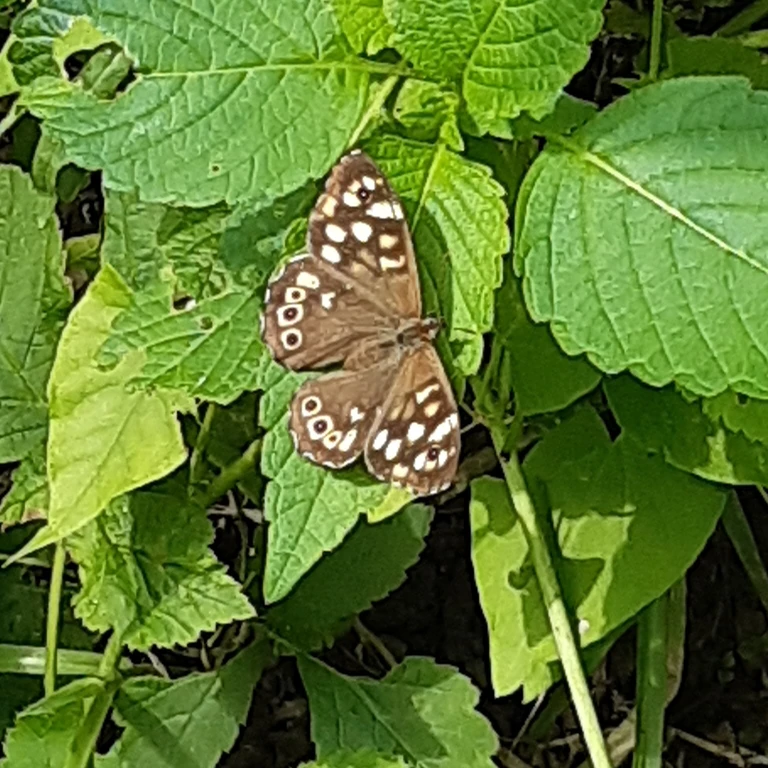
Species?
Pararge aegeria
